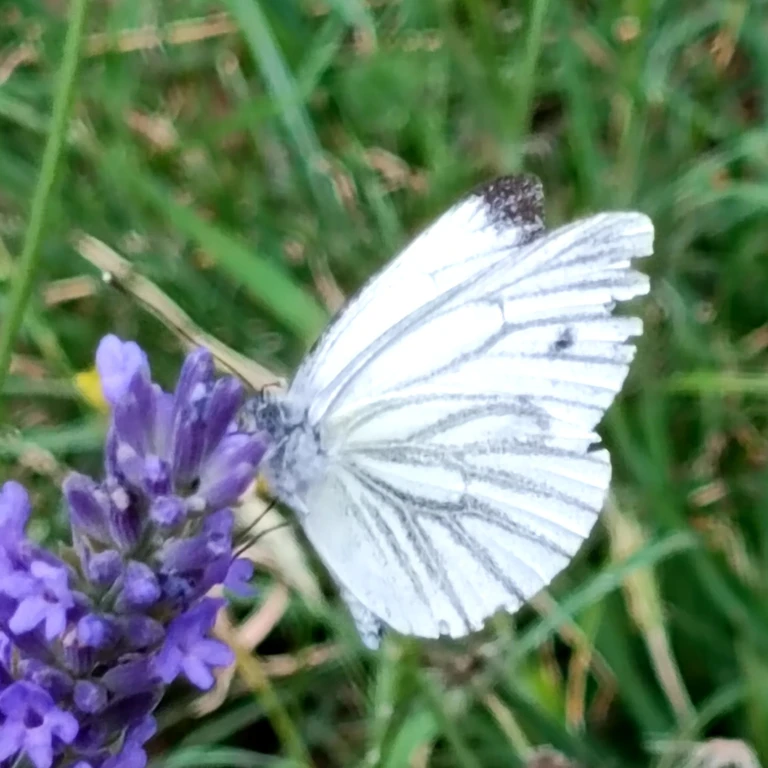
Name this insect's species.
Pieris napi
